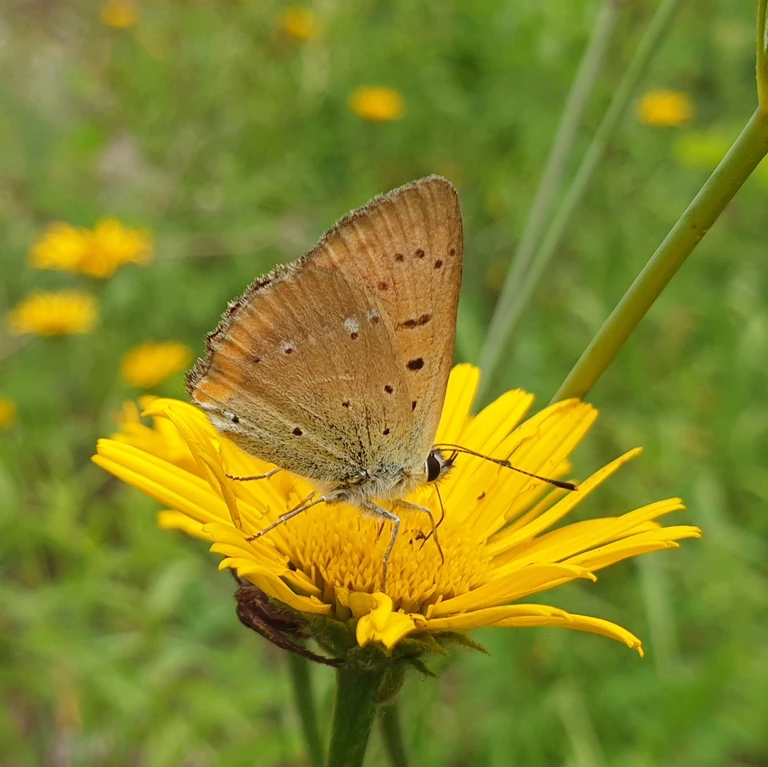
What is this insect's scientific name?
Lycaena virgaureae
